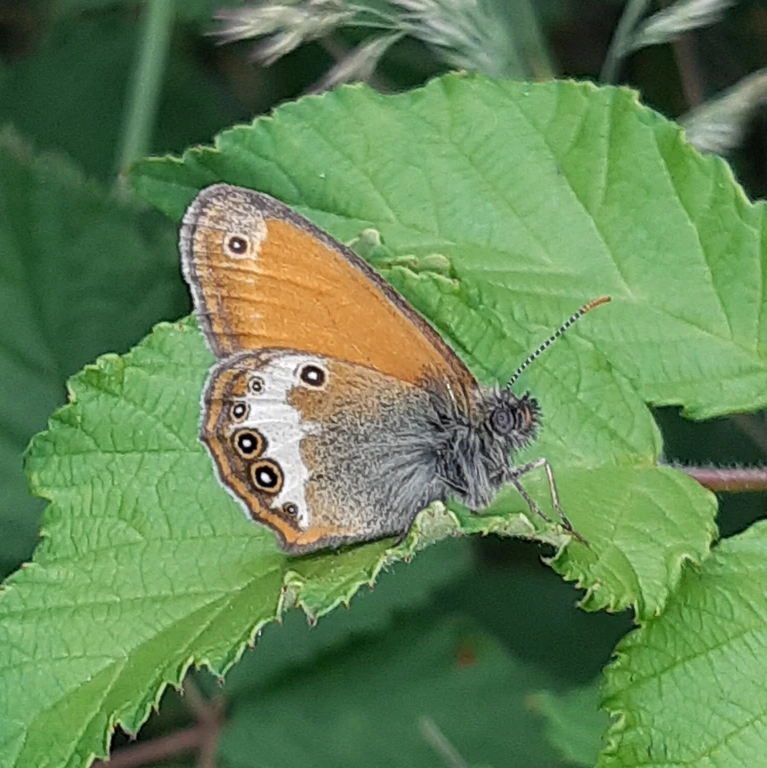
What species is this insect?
Coenonympha arcania
